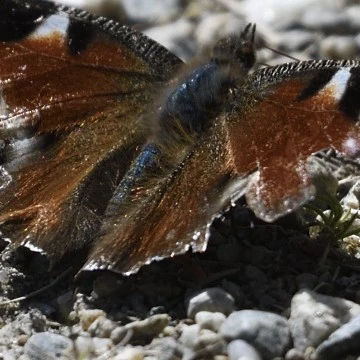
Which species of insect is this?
Aglais io
